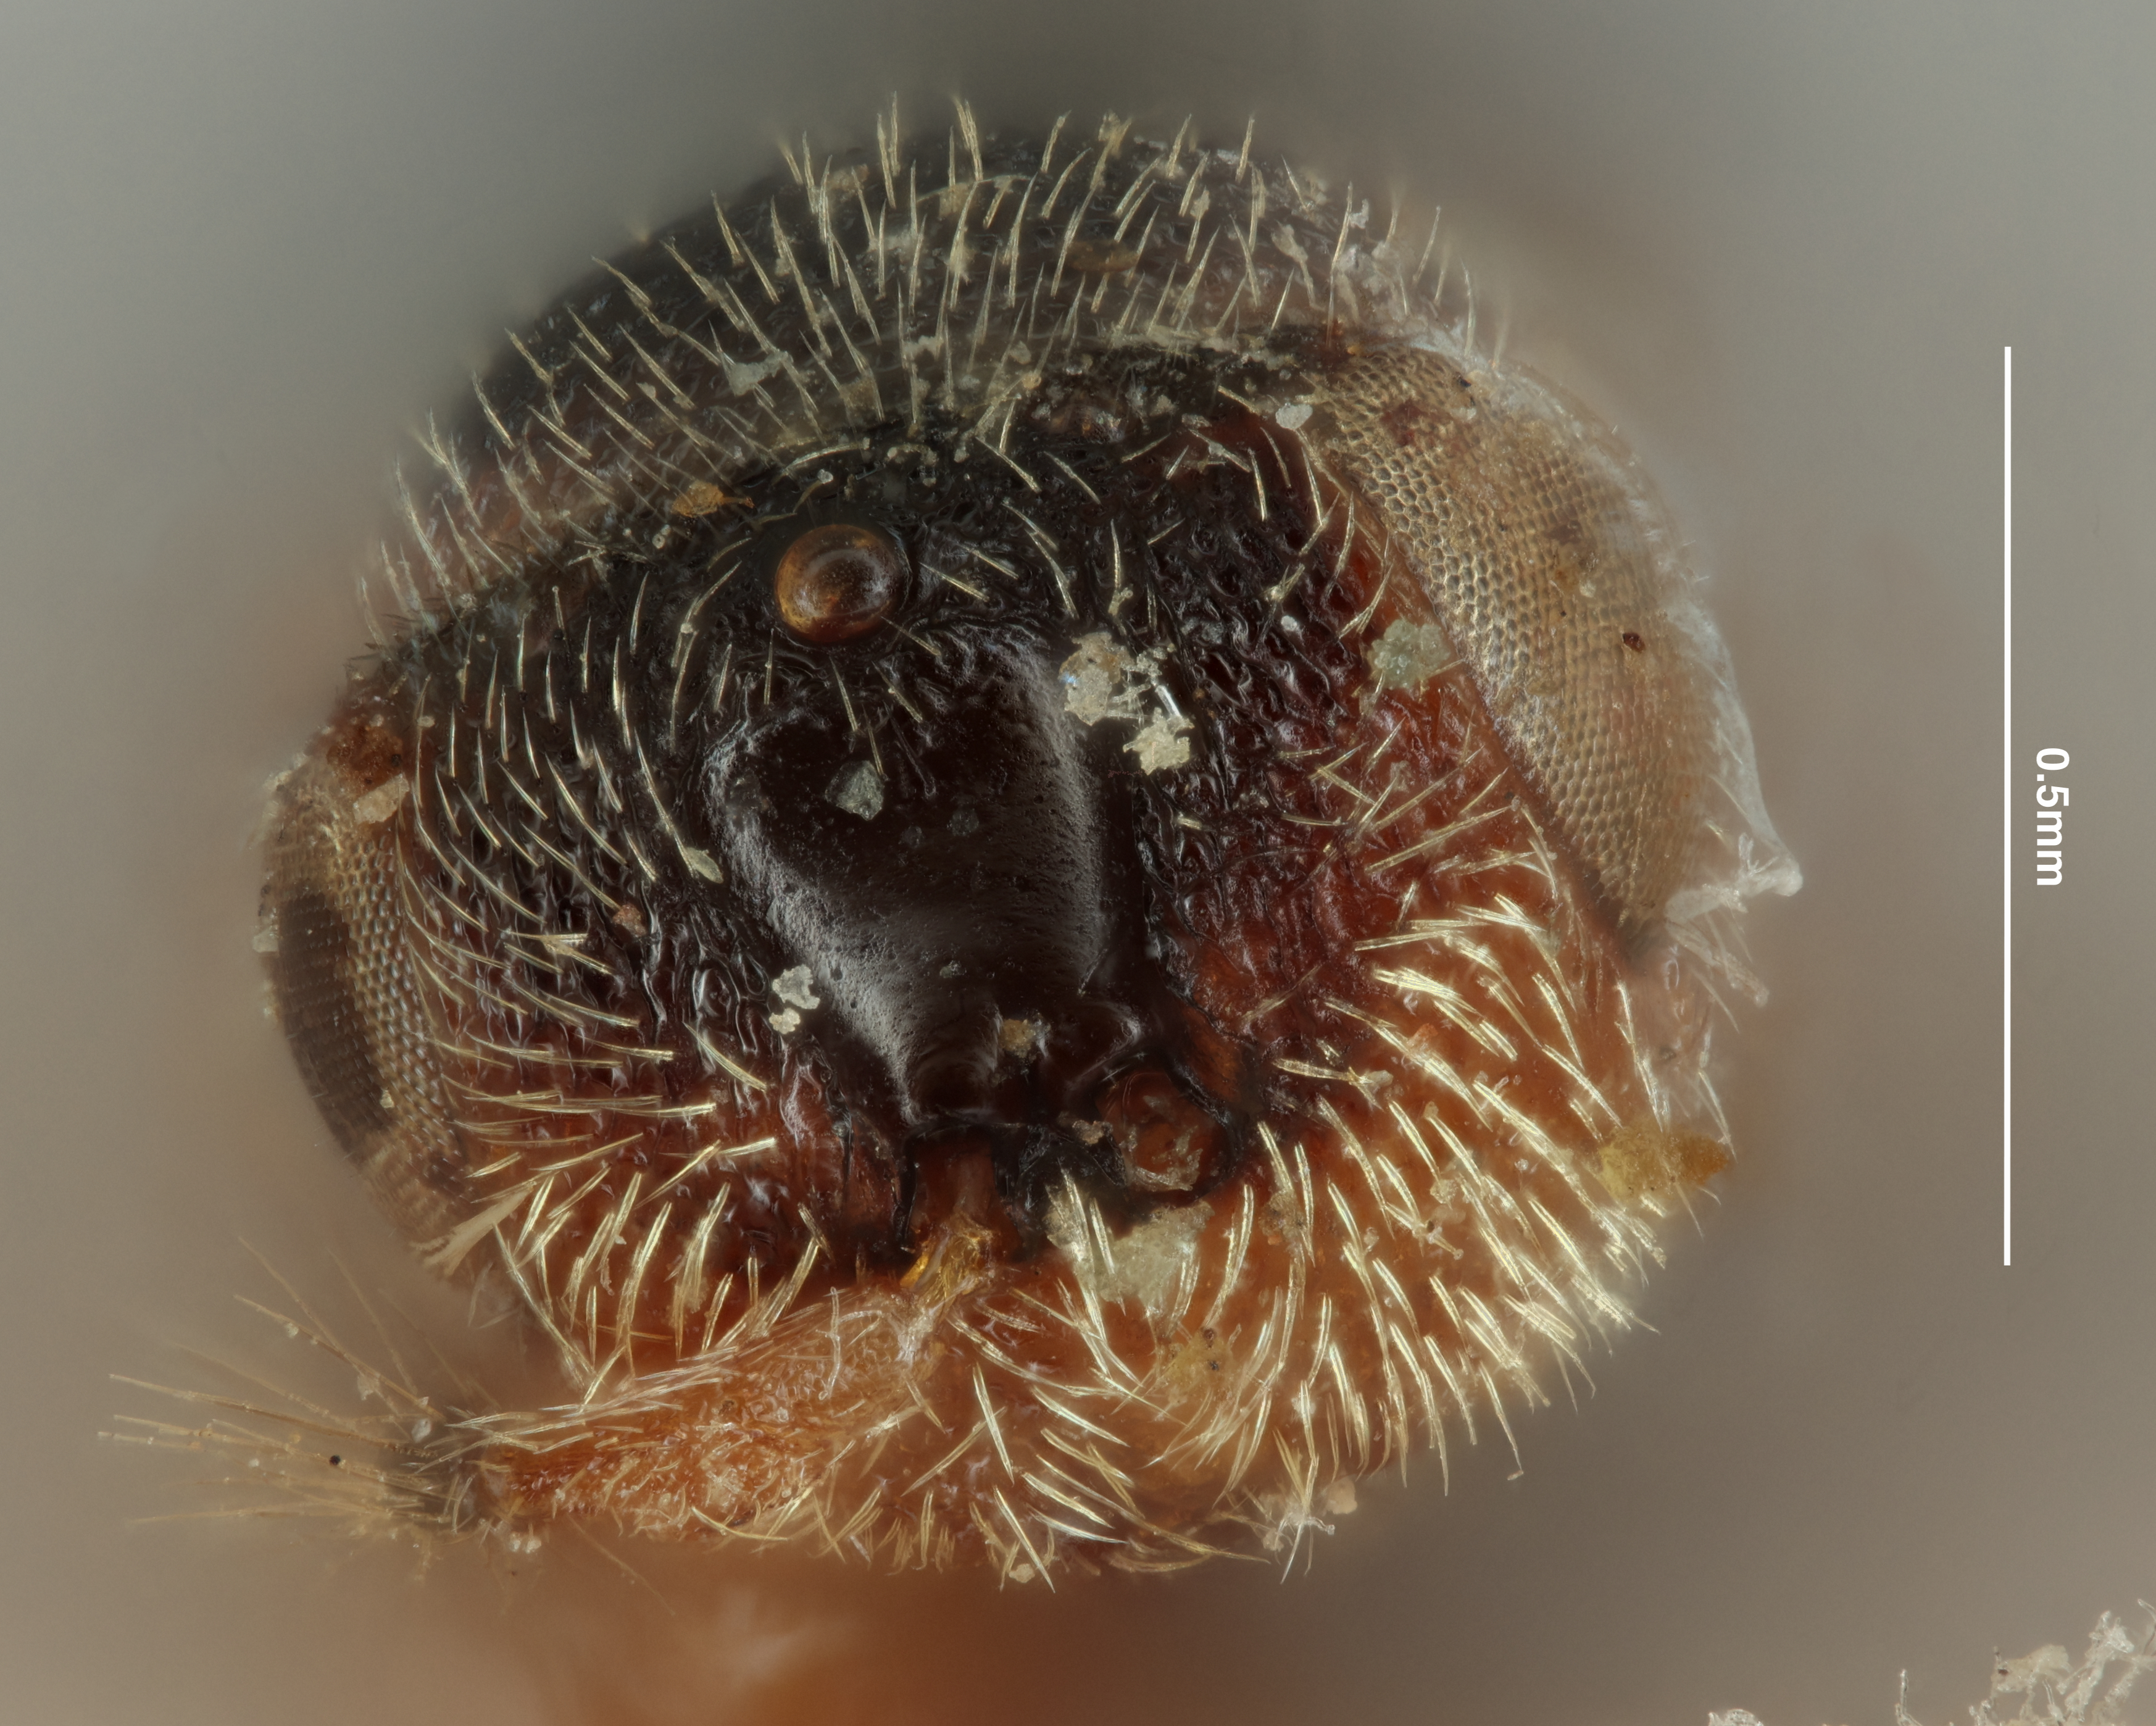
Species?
Eudecatoma deobanensis
